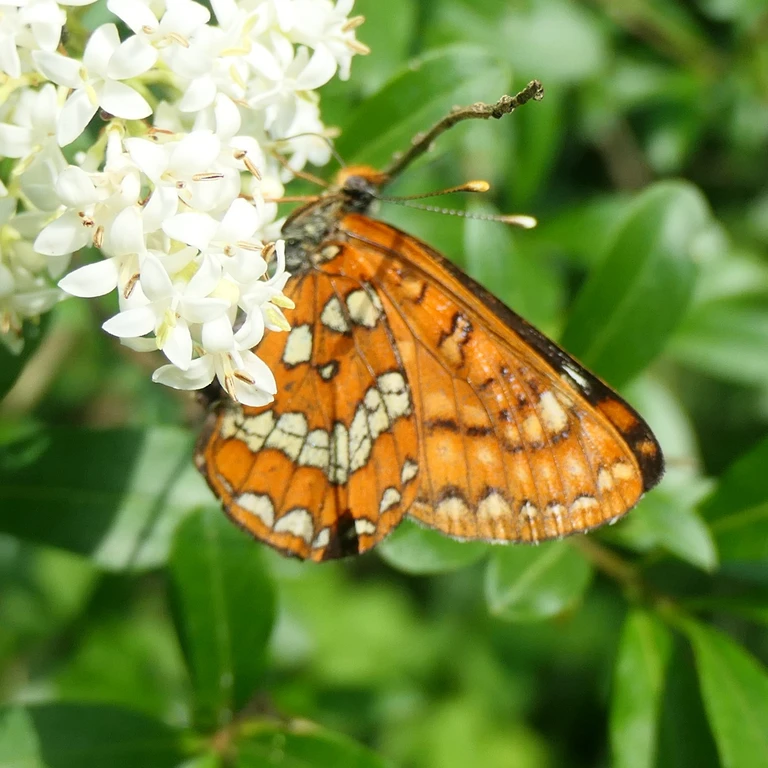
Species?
Euphydryas maturna
